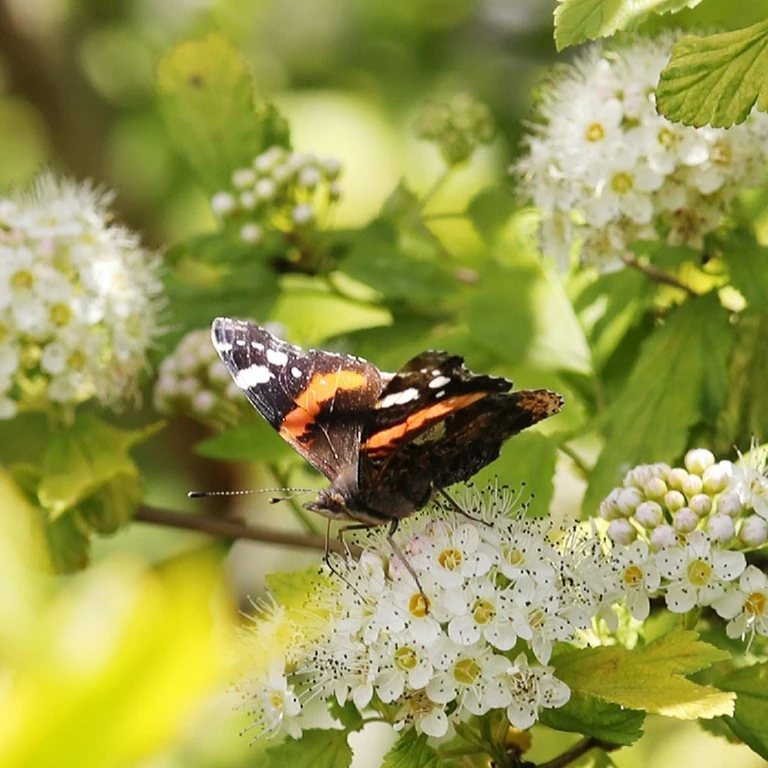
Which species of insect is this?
Vanessa atalanta
